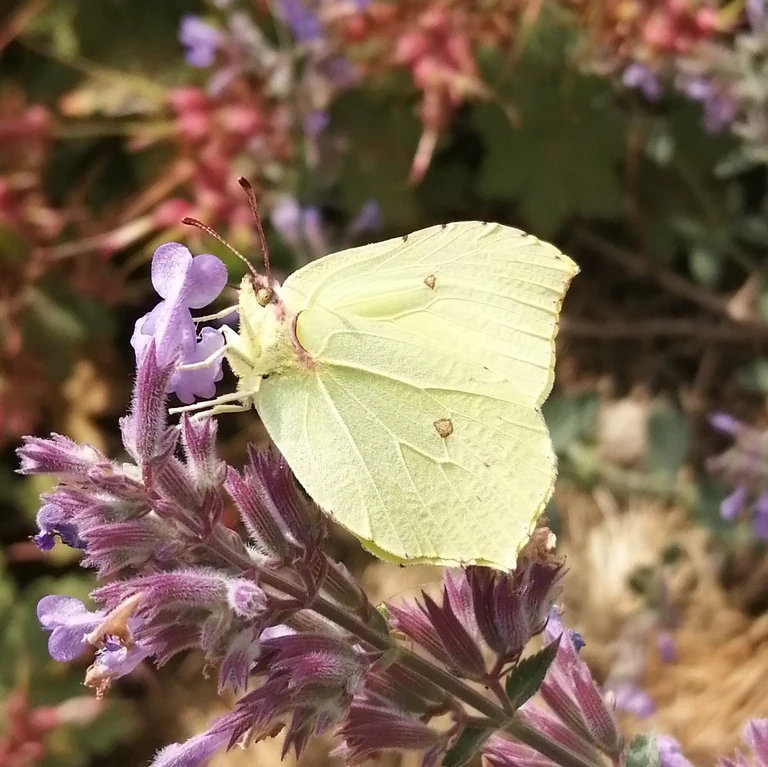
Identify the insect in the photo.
Gonepteryx rhamni
